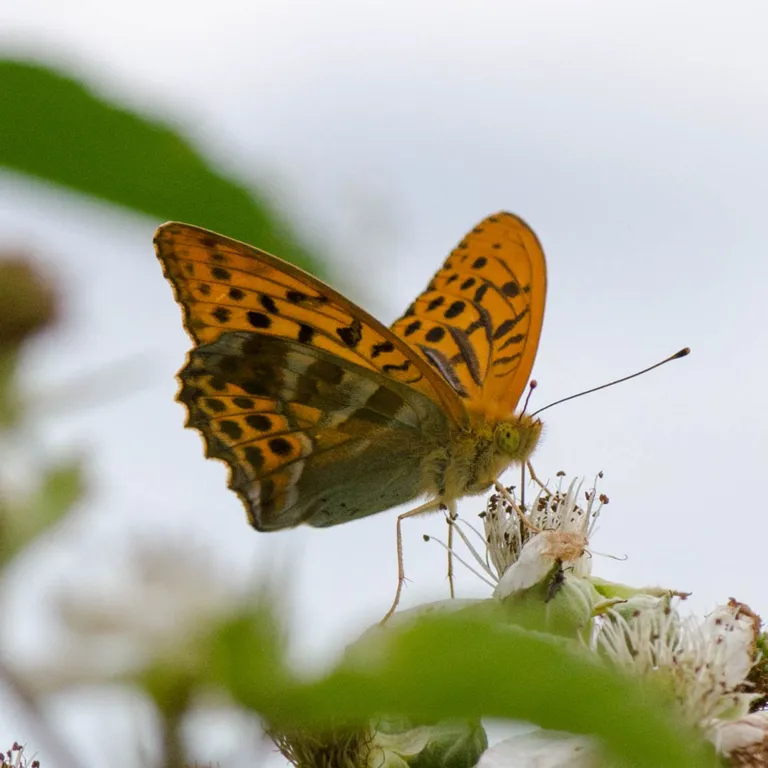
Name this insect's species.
Argynnis paphia
